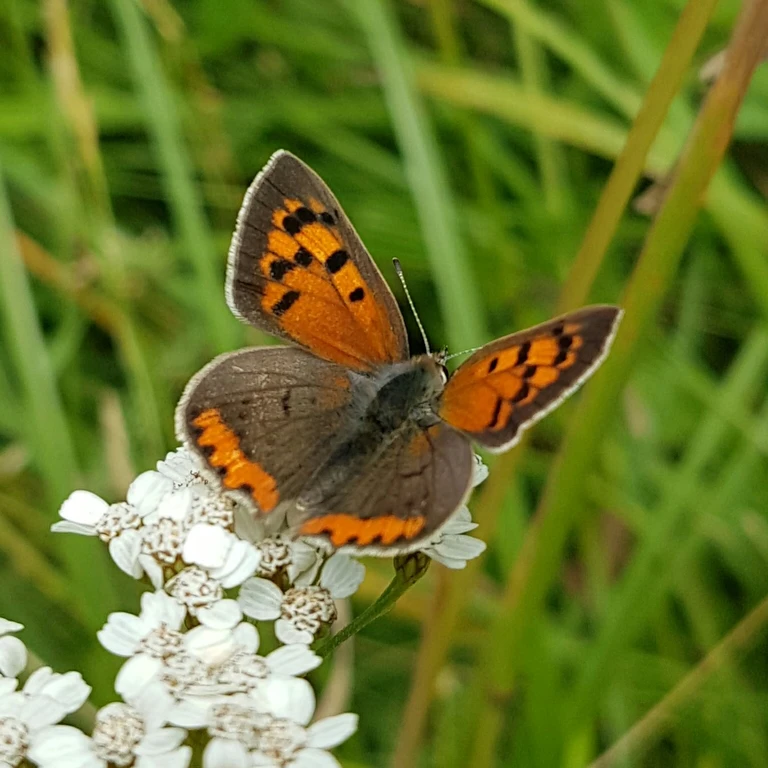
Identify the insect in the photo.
Lycaena phlaeas
